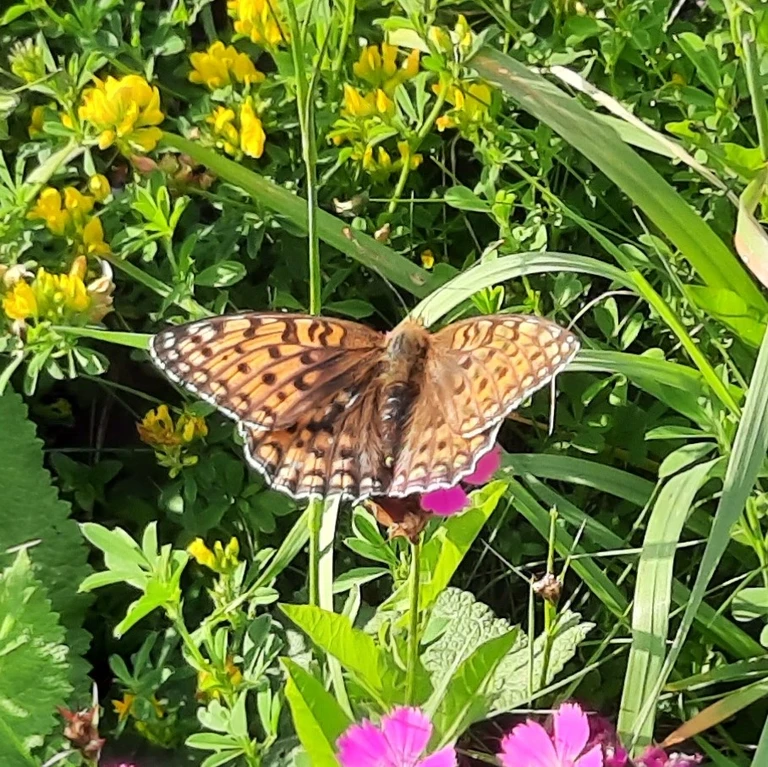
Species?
Fabriciana niobe
